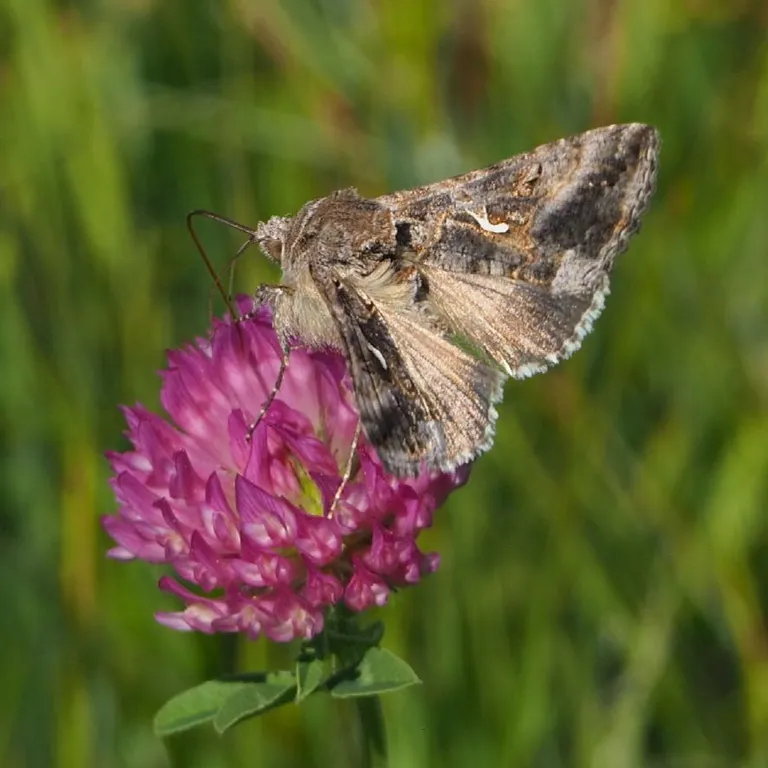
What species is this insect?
Autographa gamma
